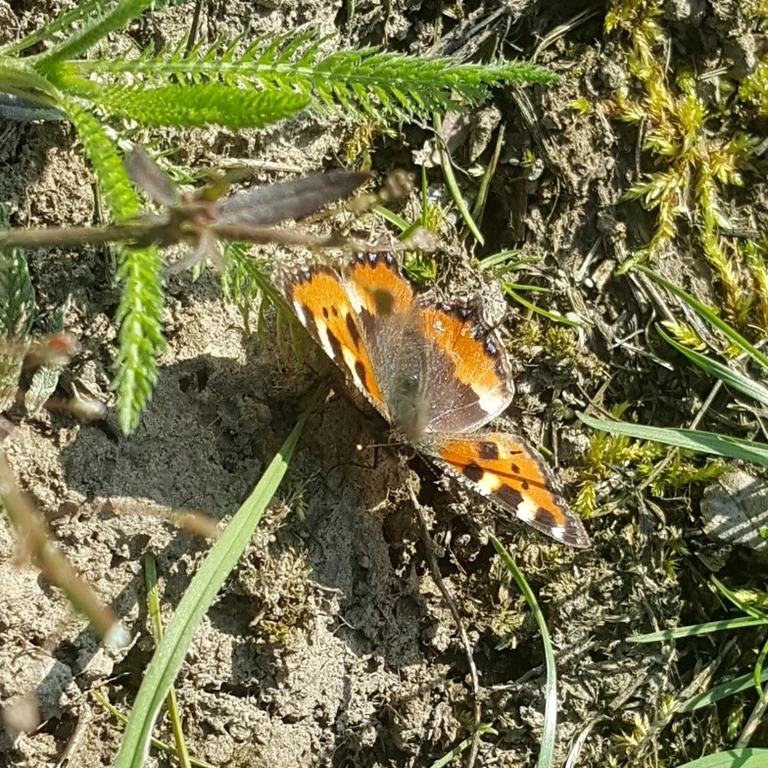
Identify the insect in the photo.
Aglais urticae
